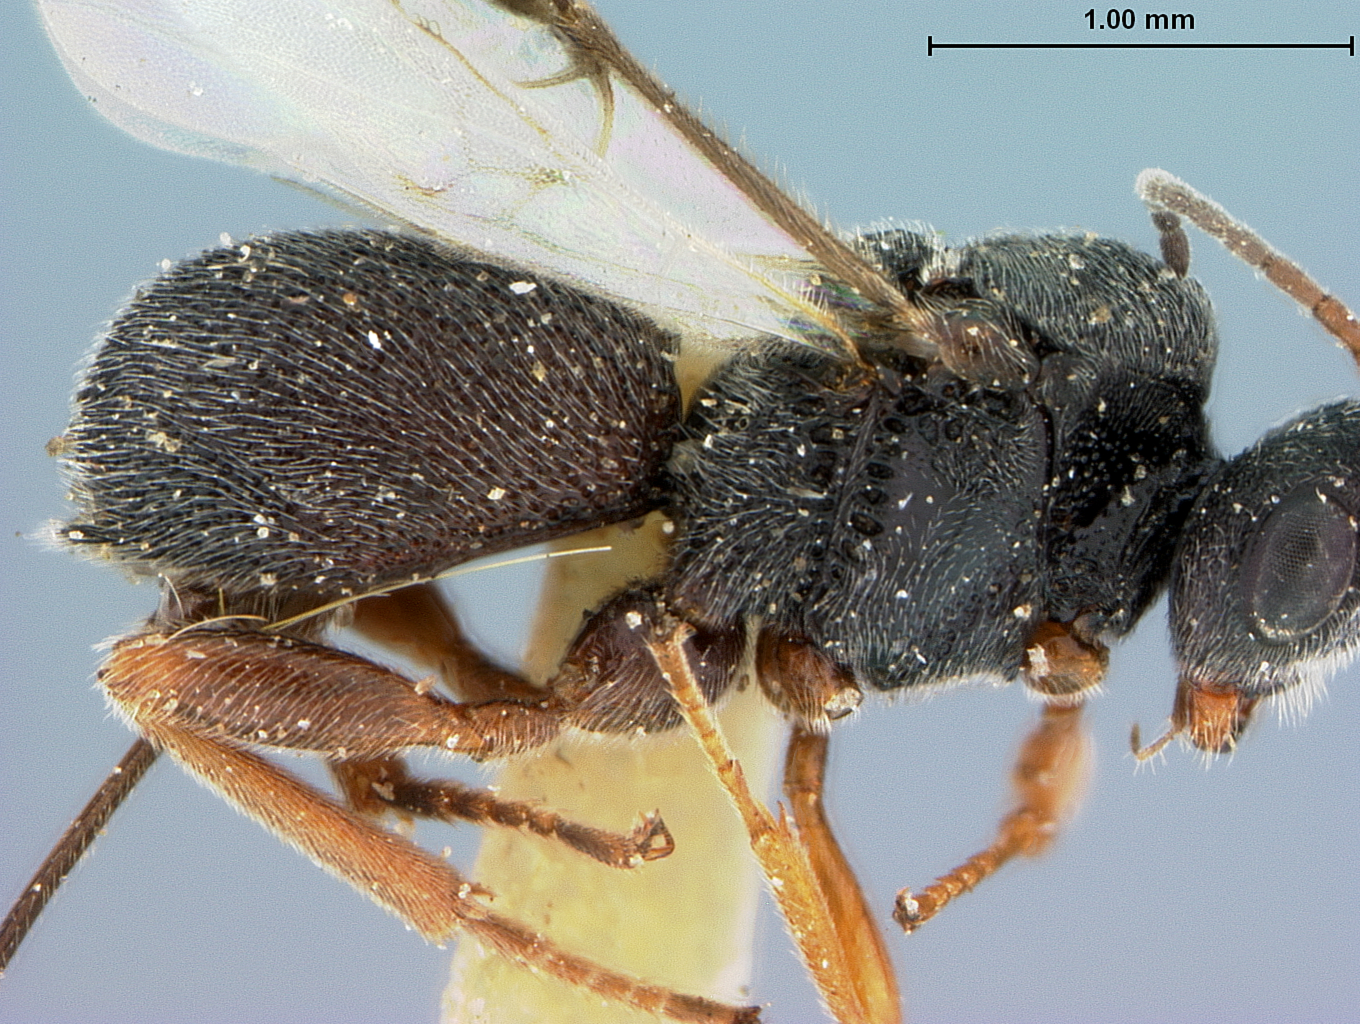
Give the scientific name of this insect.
Urosigalphus iowensis
